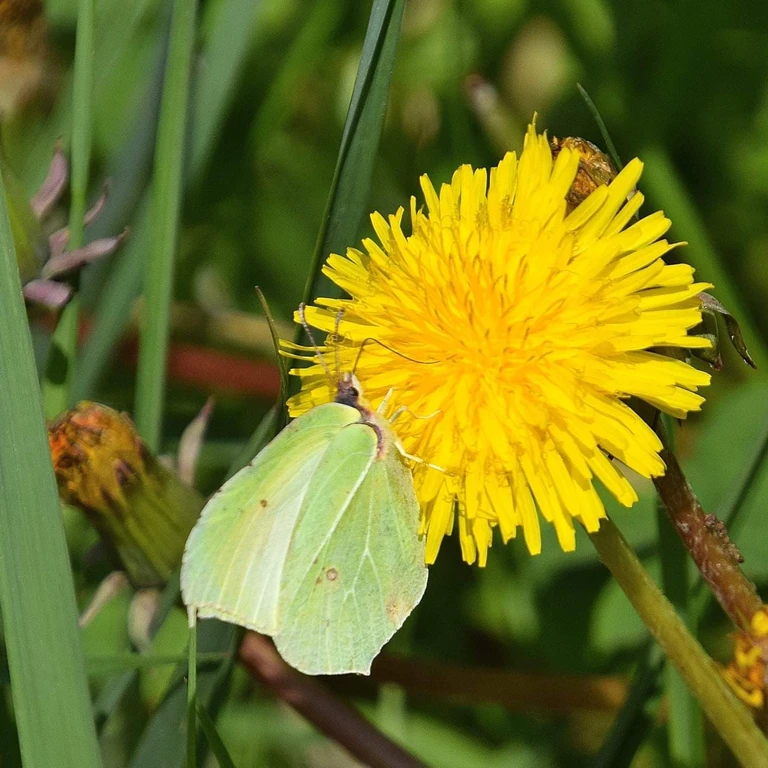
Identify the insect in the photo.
Gonepteryx rhamni
